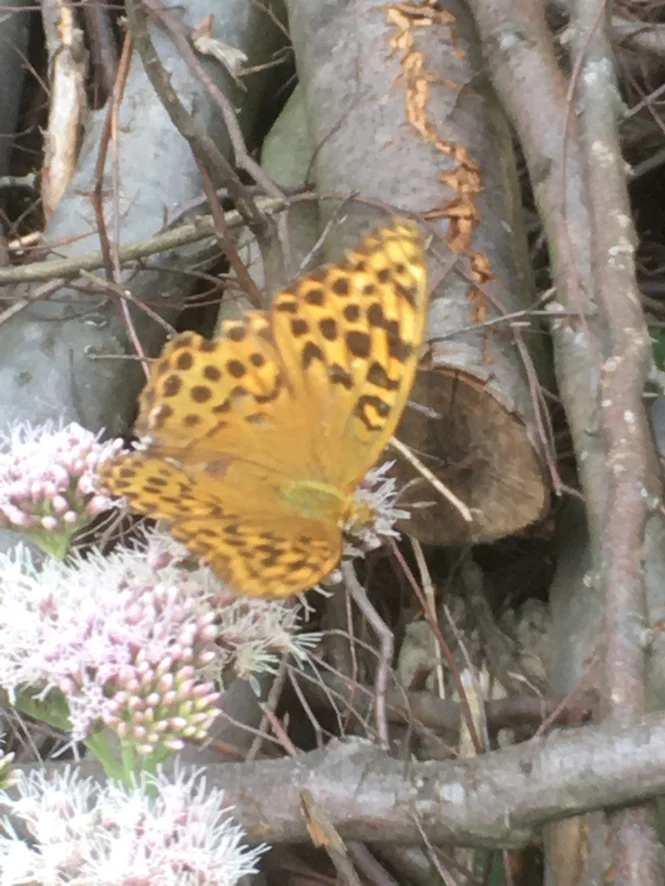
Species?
Argynnis paphia
